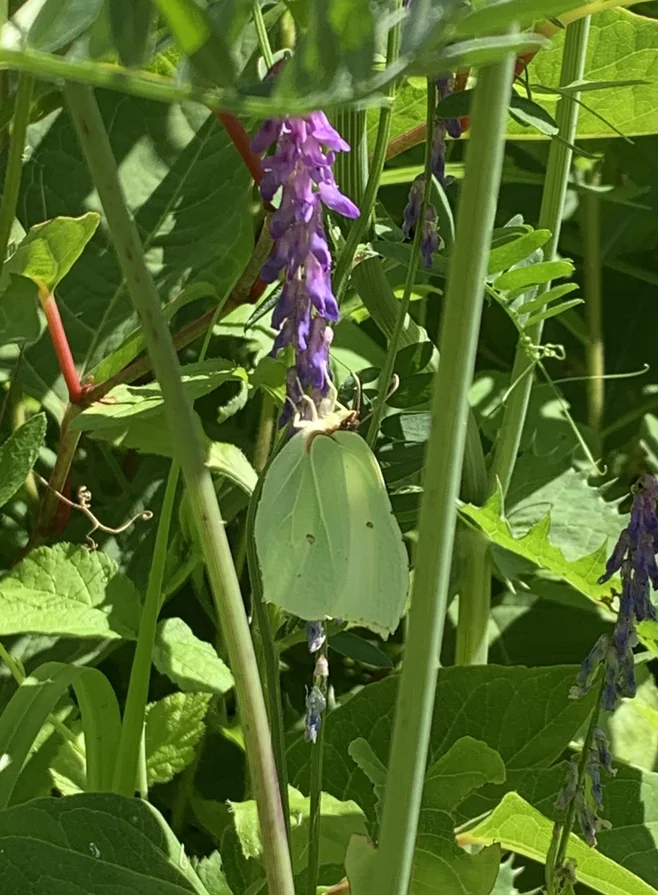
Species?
Gonepteryx rhamni
